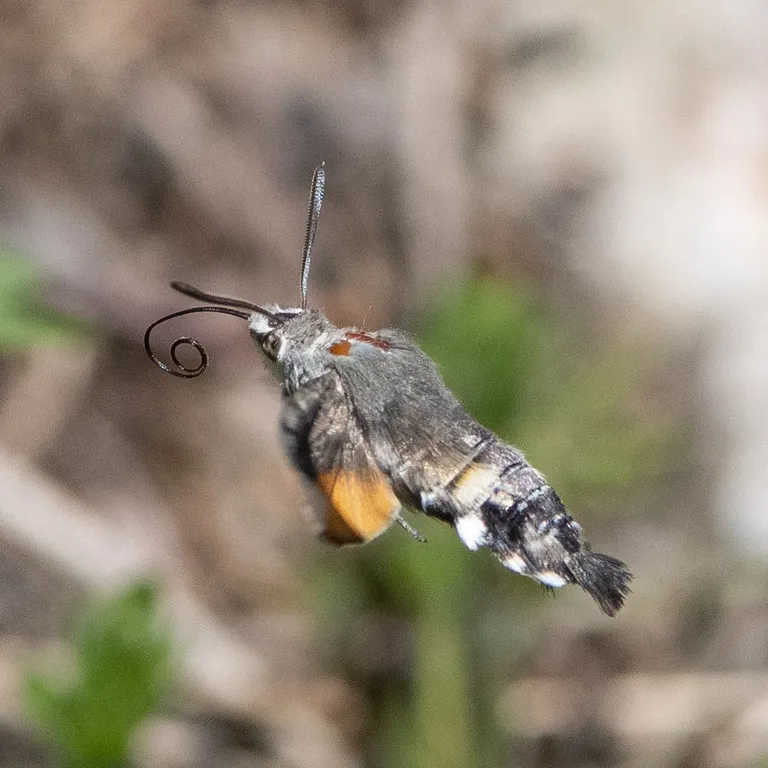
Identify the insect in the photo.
Macroglossum stellatarum
